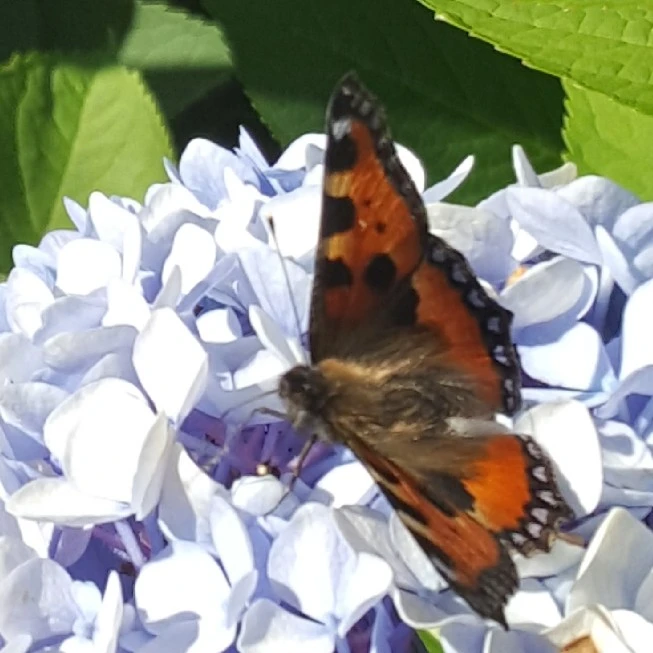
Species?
Aglais urticae
